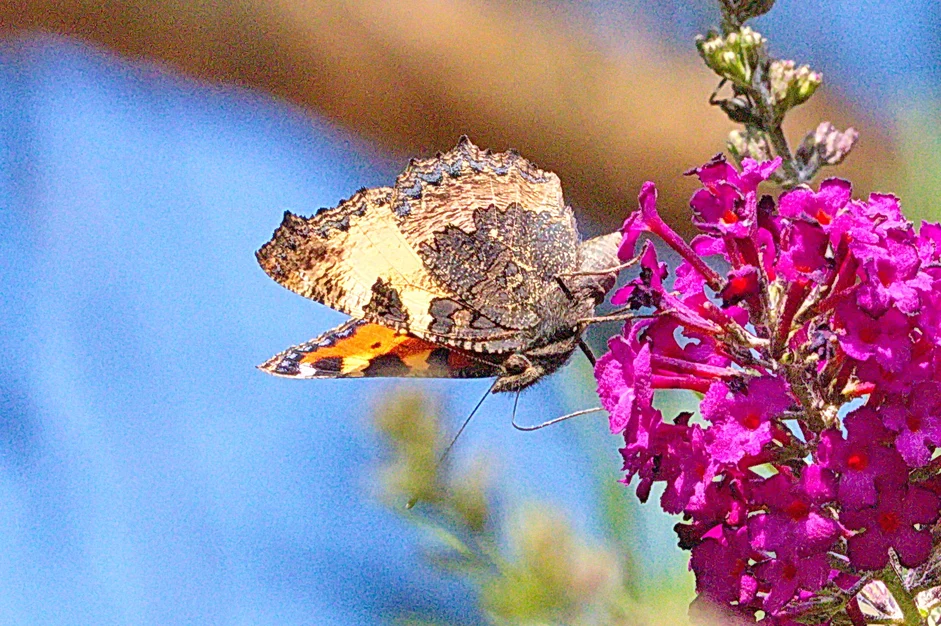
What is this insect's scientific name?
Aglais urticae
